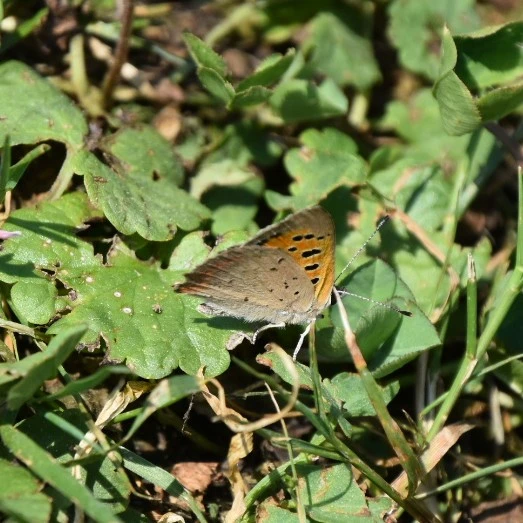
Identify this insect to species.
Lycaena phlaeas
